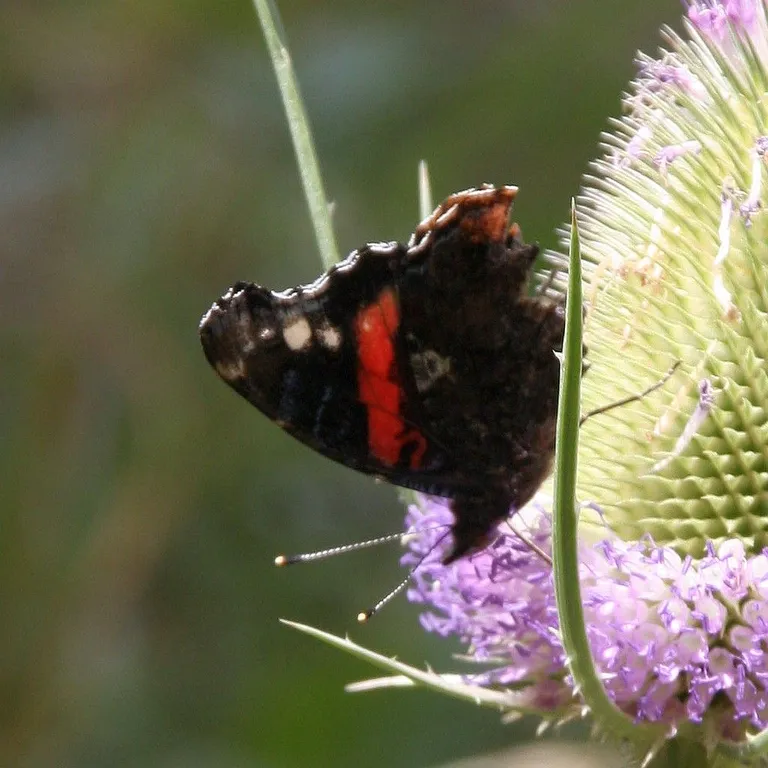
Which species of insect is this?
Vanessa atalanta
